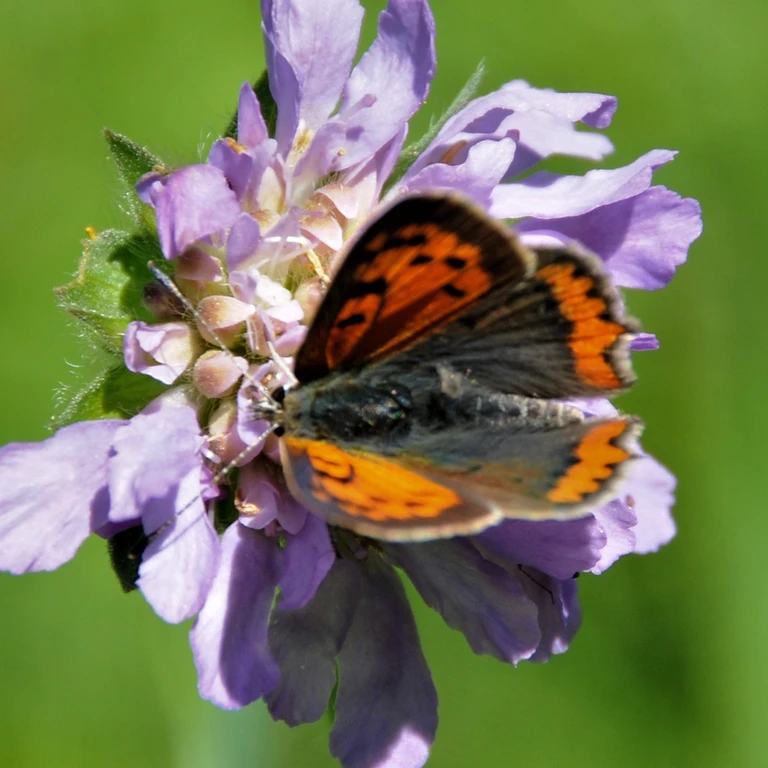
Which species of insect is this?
Lycaena phlaeas
